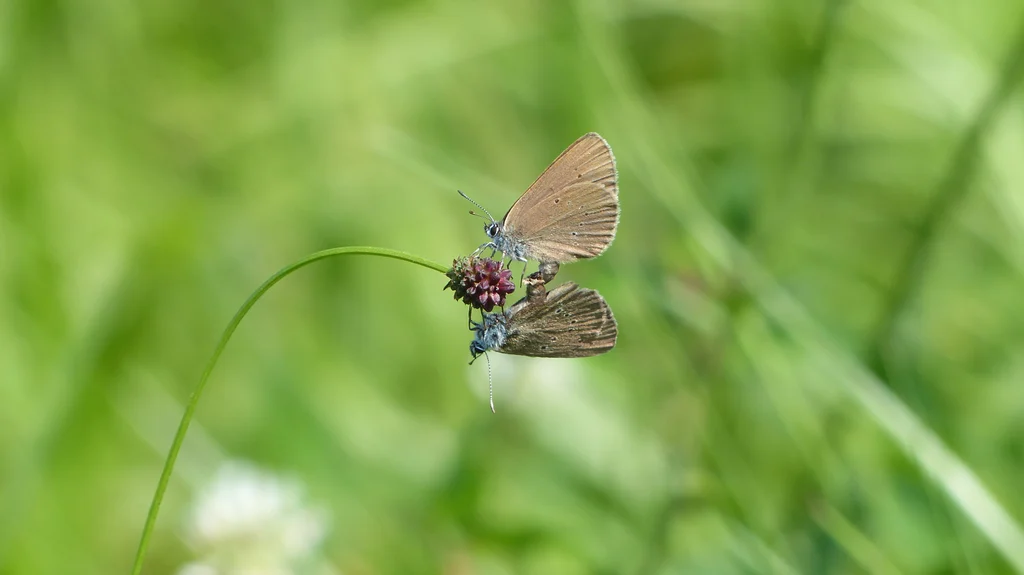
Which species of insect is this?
Phengaris nausithous (also Maculinea nausithous)
